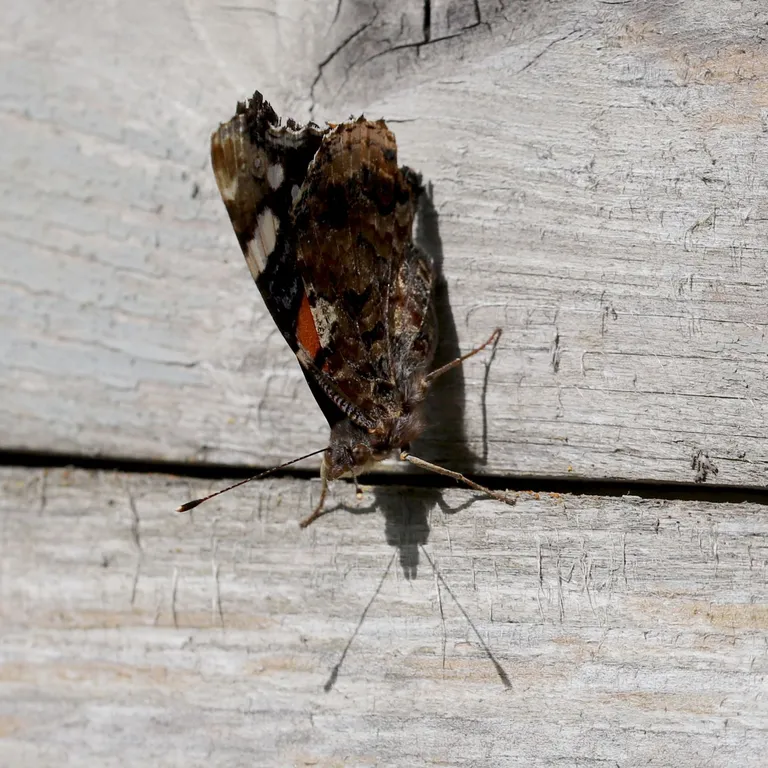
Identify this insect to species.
Vanessa atalanta
